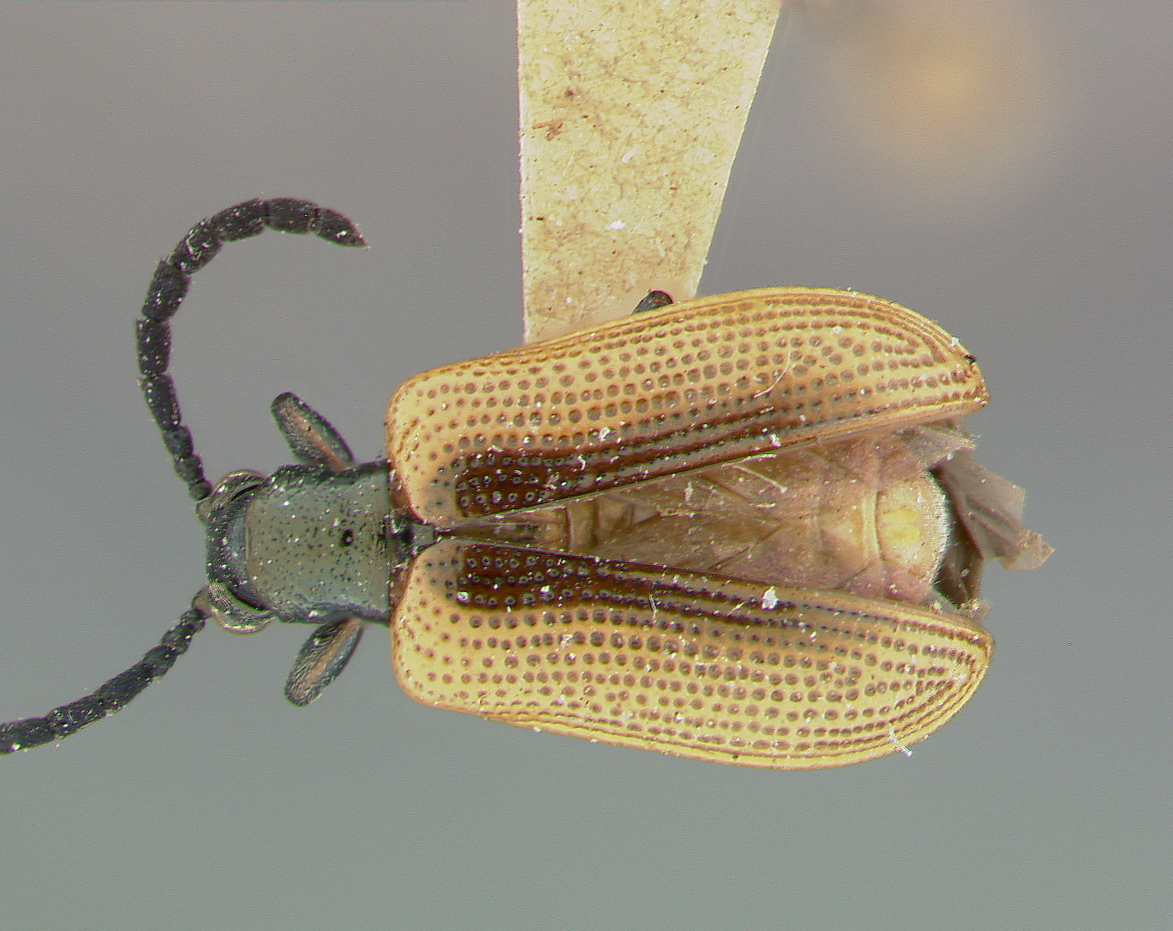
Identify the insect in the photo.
Crioceris submetallica
